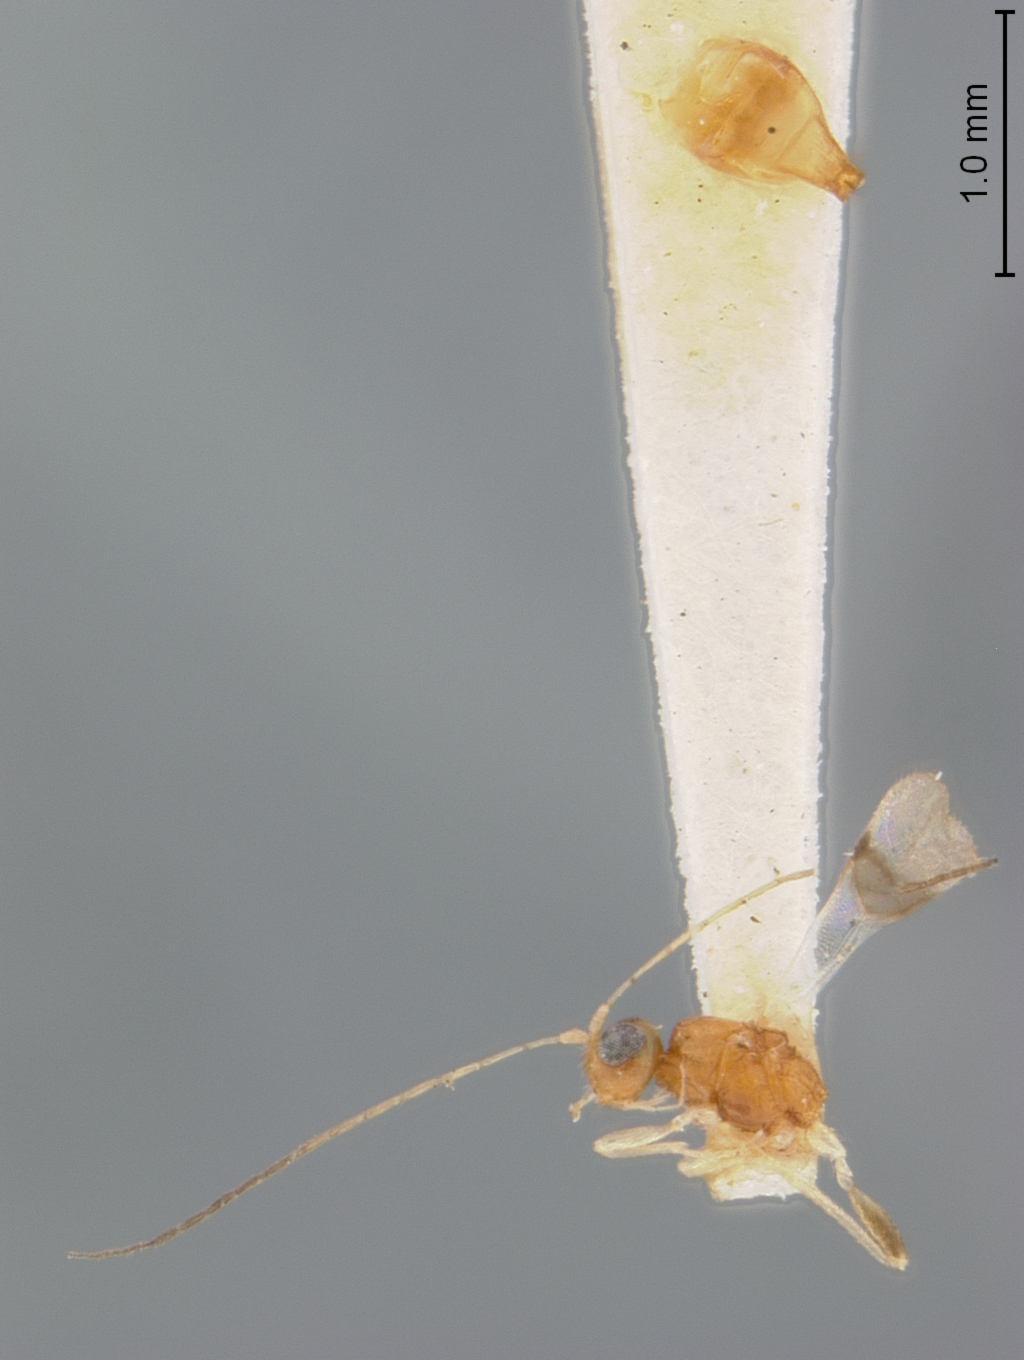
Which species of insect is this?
Ecphylus unifasciatus
